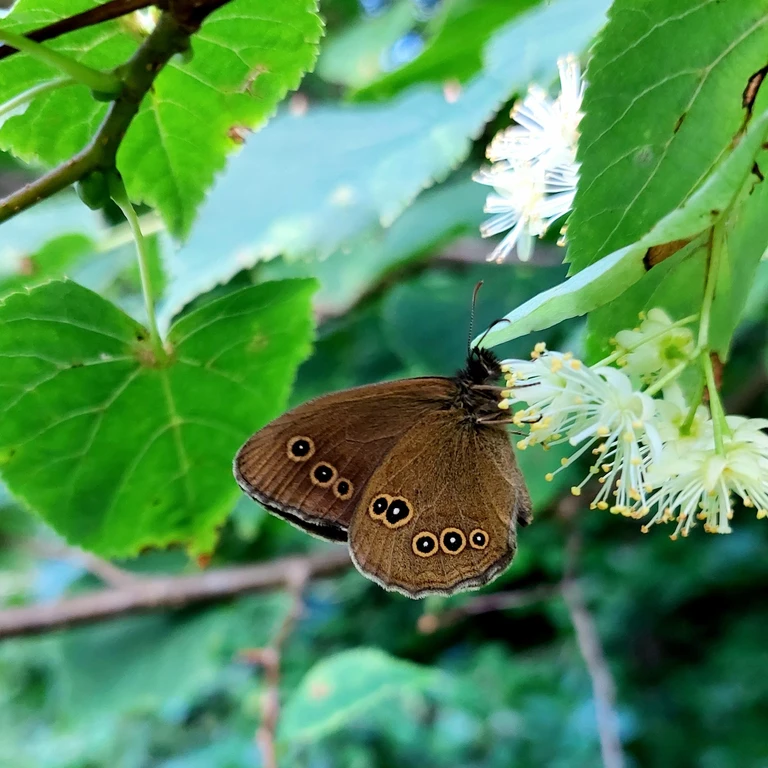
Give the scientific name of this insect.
Aphantopus hyperantus
